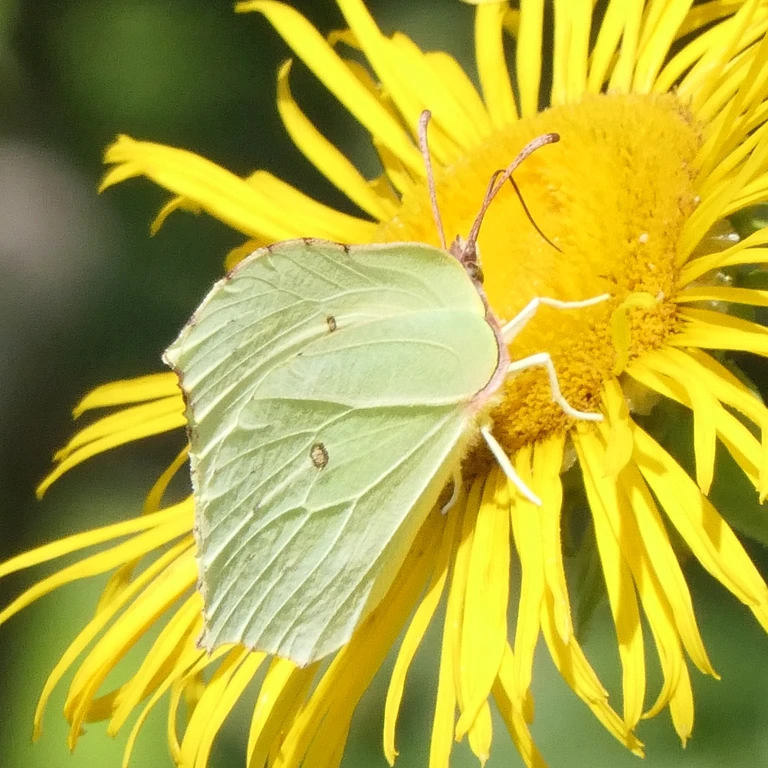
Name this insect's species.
Gonepteryx rhamni
